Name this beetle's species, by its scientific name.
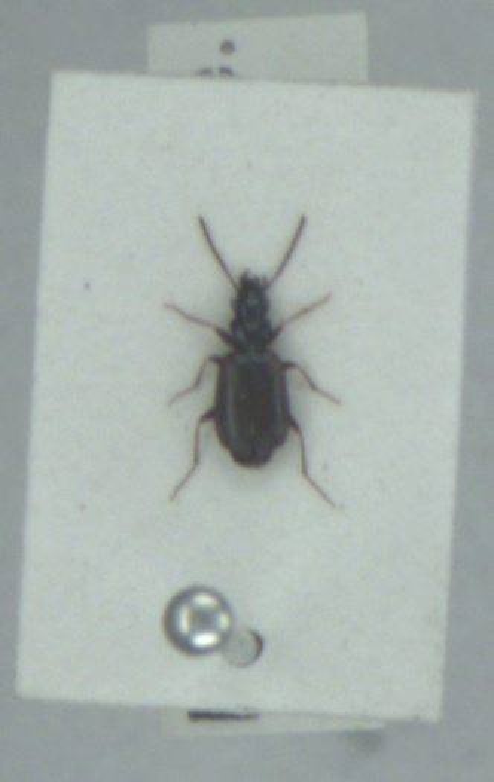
Syntomus obscuroguttatus
